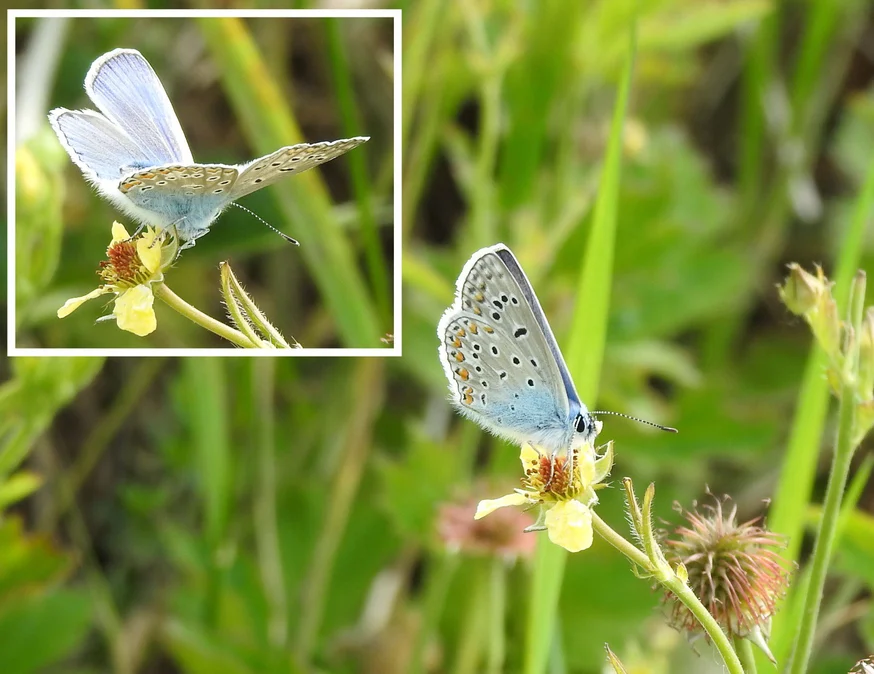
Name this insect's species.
Polyommatus icarus
